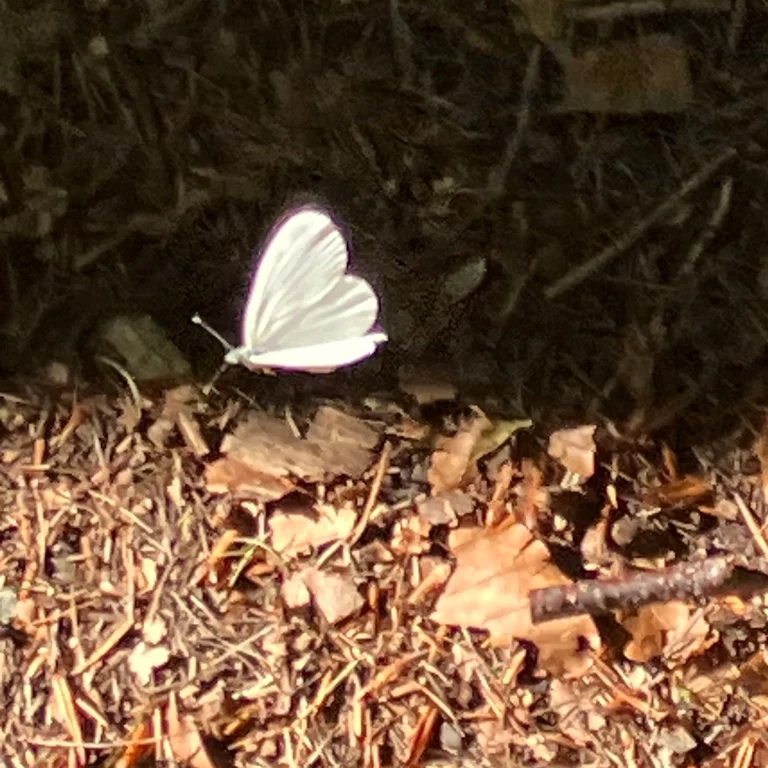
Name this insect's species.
Leptidea sinapis/juvernica
